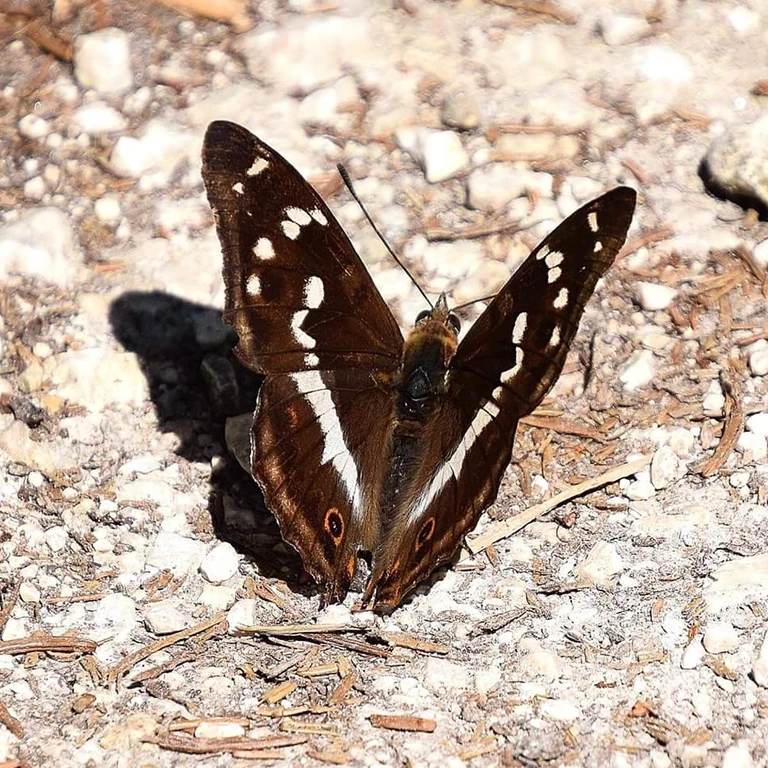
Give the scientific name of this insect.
Apatura iris
